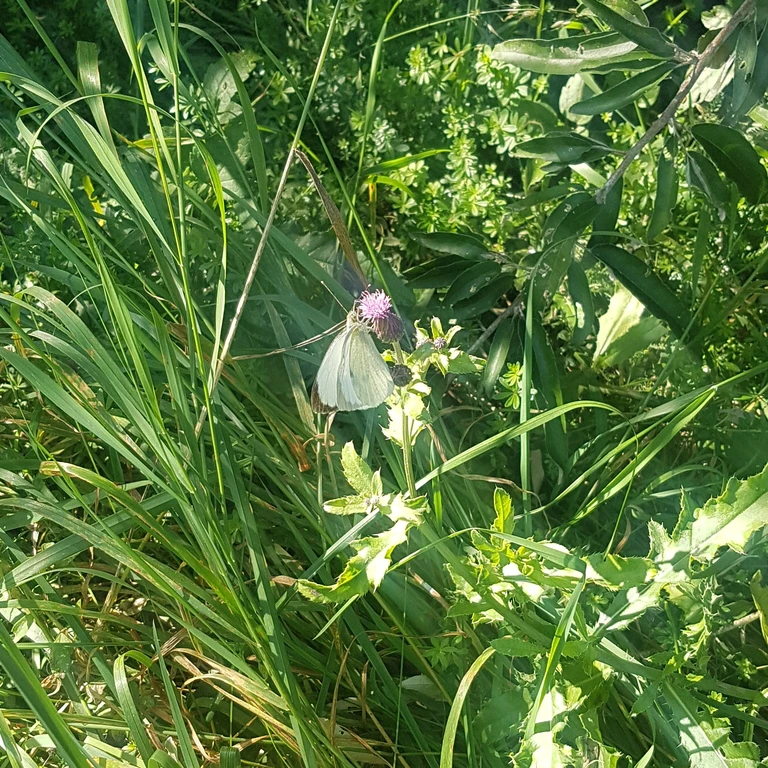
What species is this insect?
Pieris brassicae
